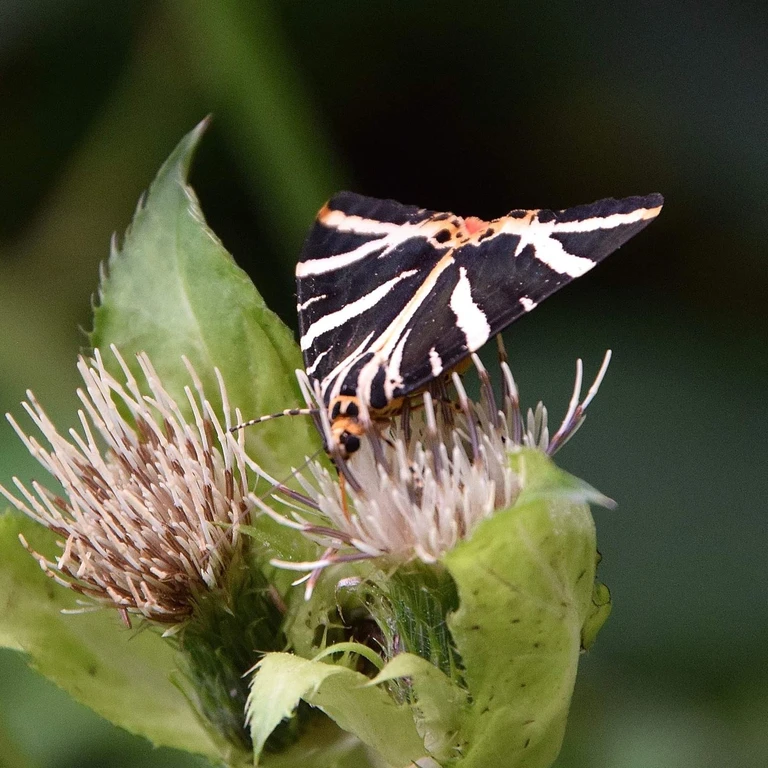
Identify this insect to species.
Euplagia quadripunctaria
